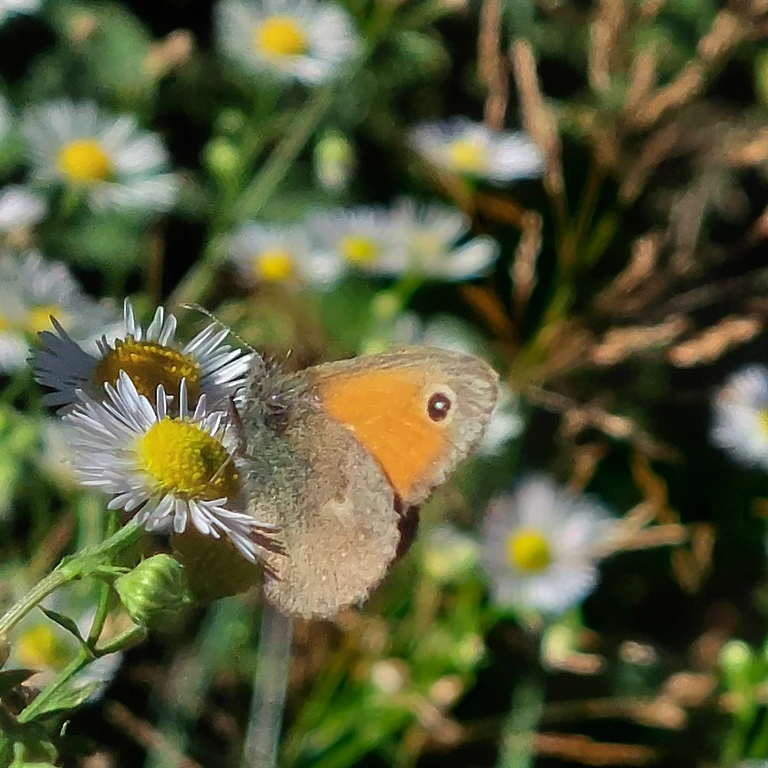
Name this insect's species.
Coenonympha pamphilus
